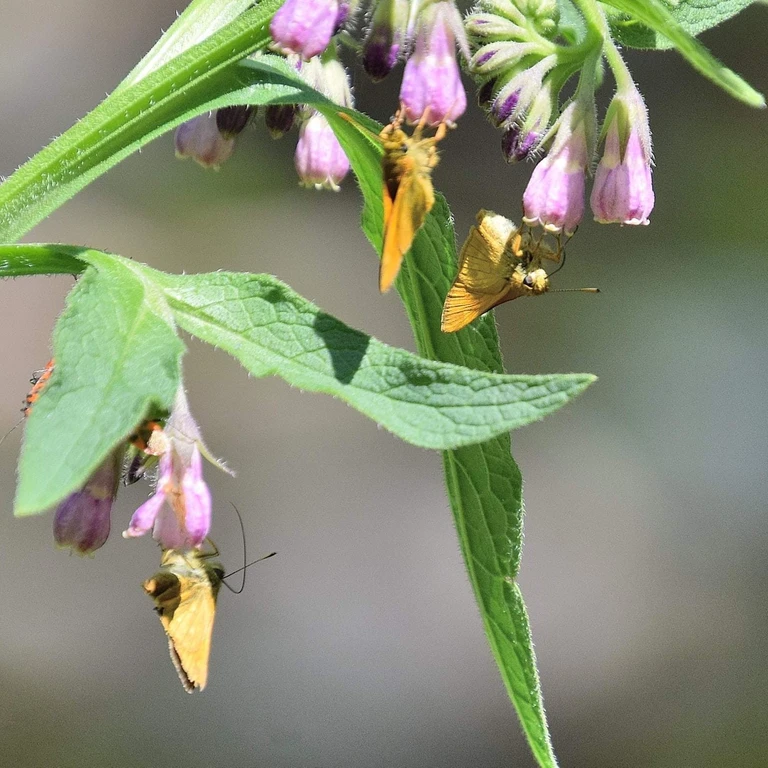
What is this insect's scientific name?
Ochlodes sylvanus (also Ochlodes venata)
